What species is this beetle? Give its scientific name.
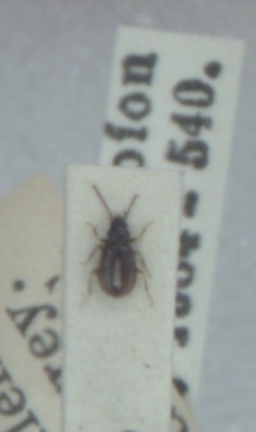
Tachys bistriatus
